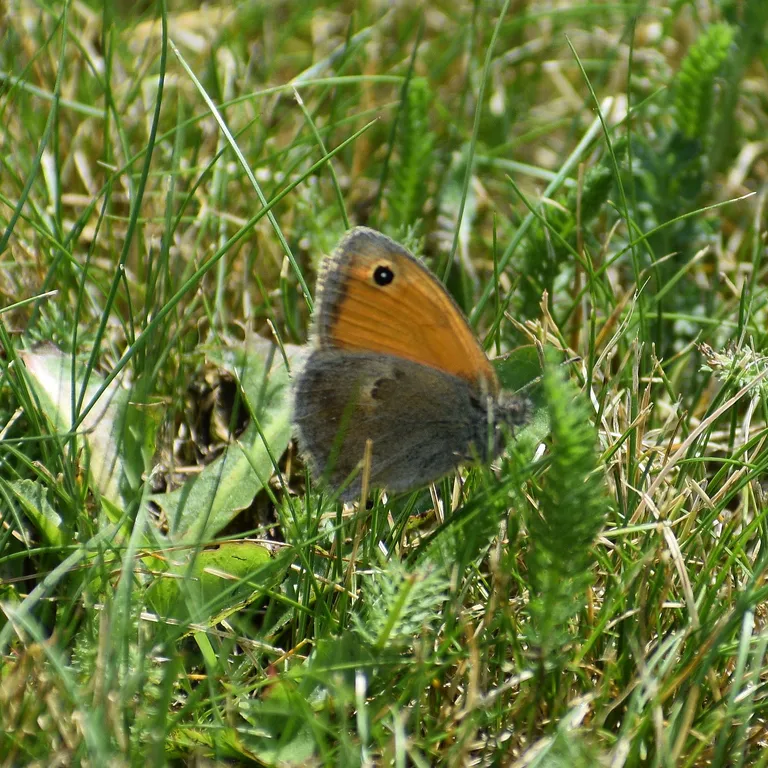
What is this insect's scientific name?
Coenonympha pamphilus
